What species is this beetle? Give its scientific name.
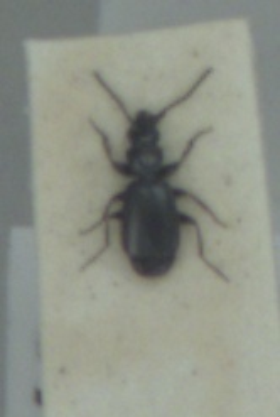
Microlestes maurus
